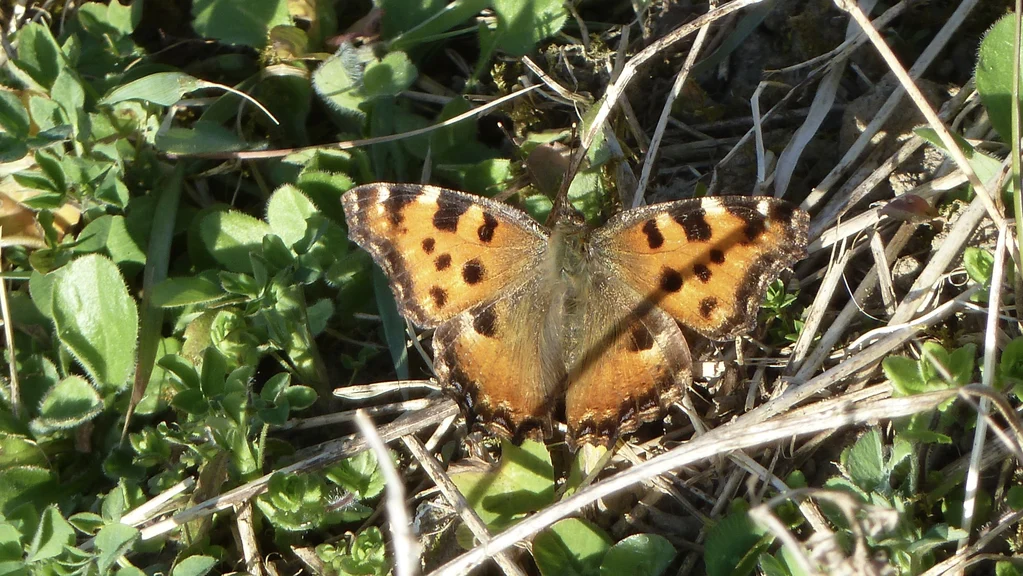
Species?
Nymphalis polychloros
